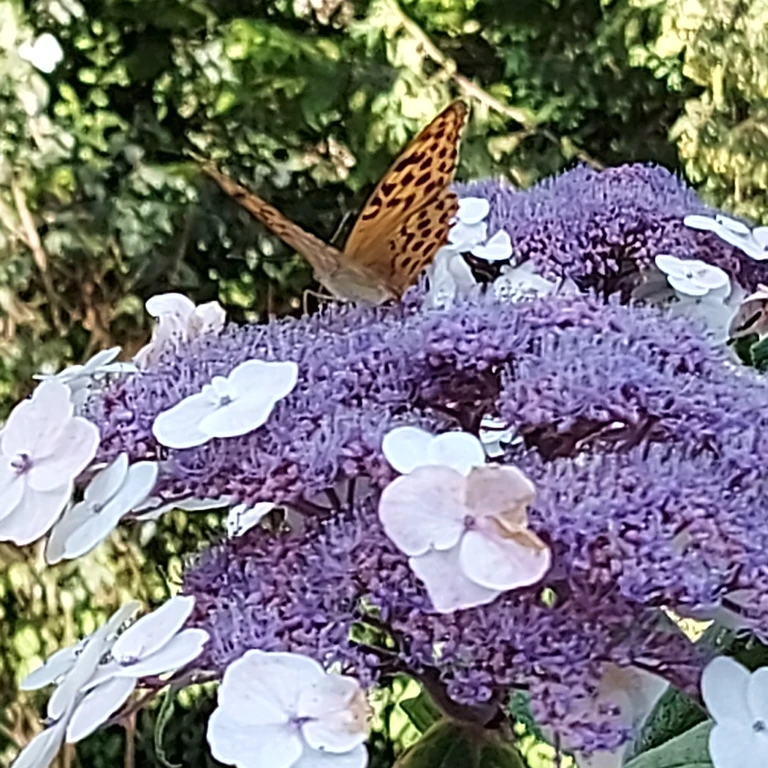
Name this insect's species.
Argynnis paphia
